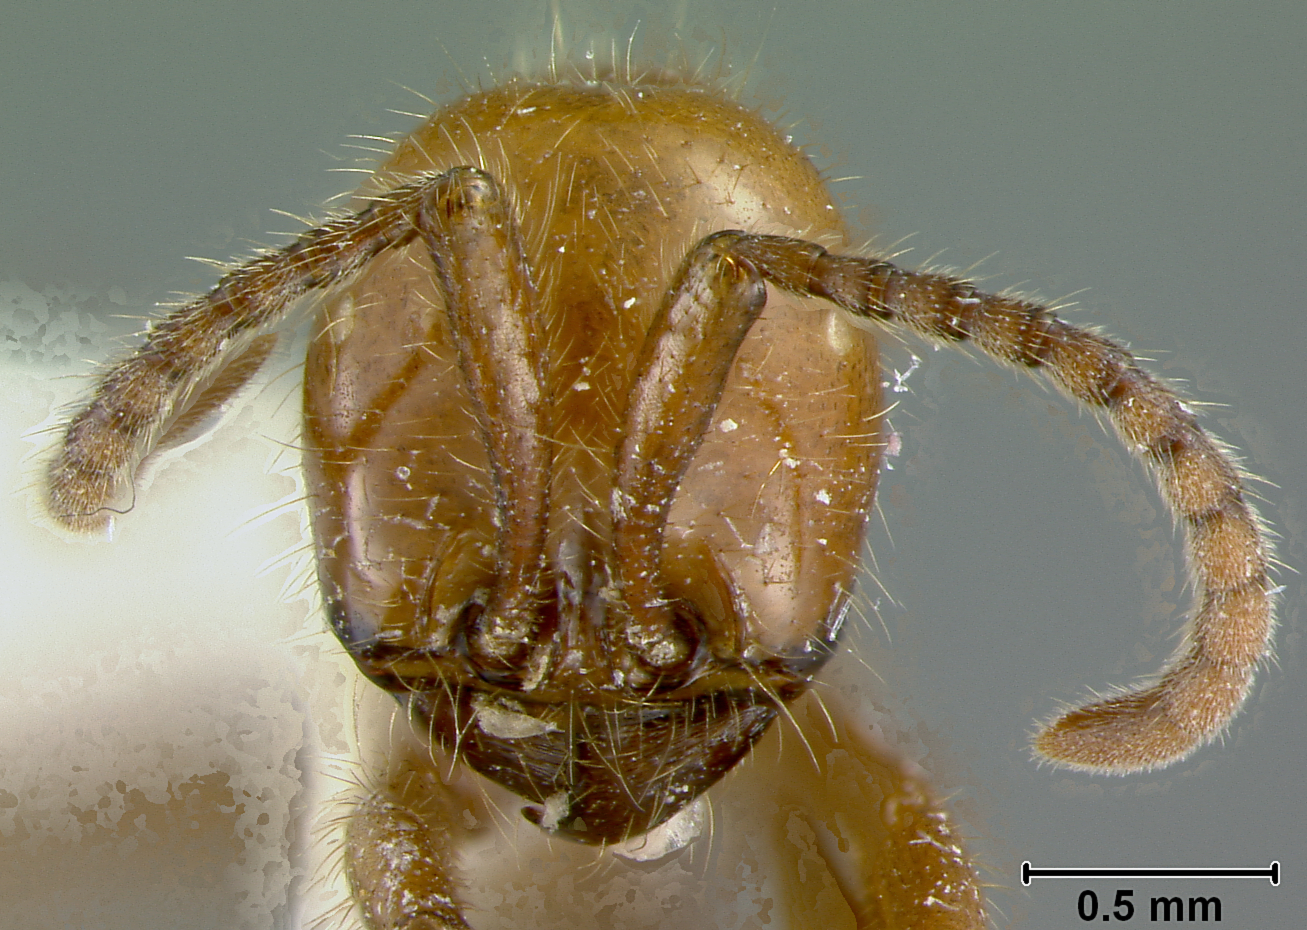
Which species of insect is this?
Neivamyrmex curvinotus
